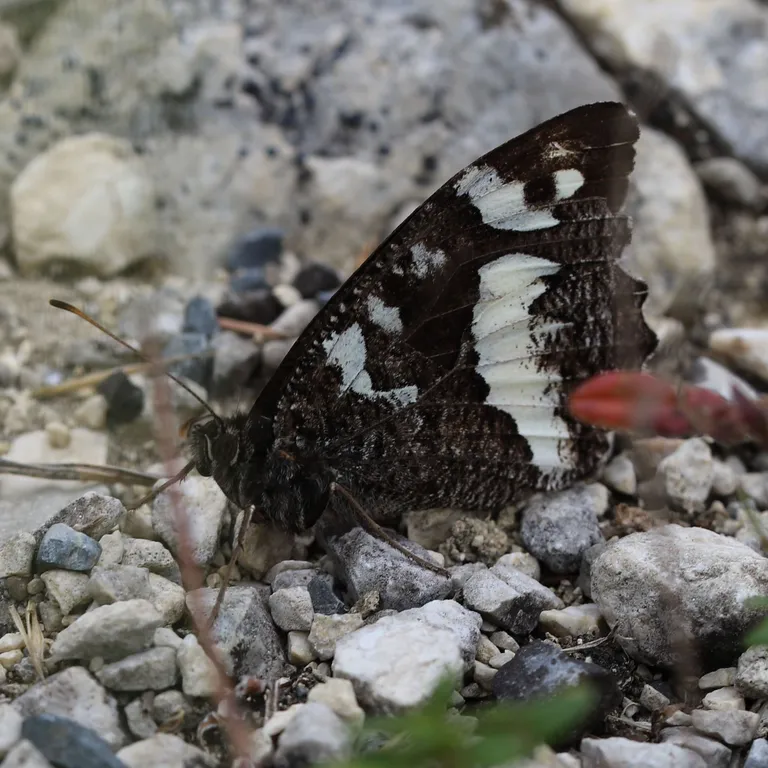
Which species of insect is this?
Brintesia circe
